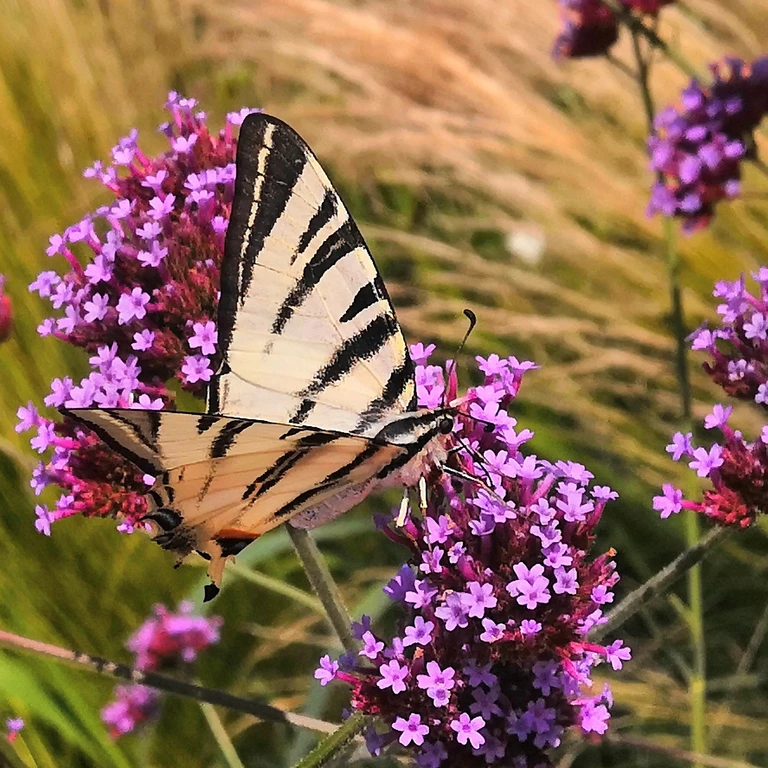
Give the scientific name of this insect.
Iphiclides podalirius
